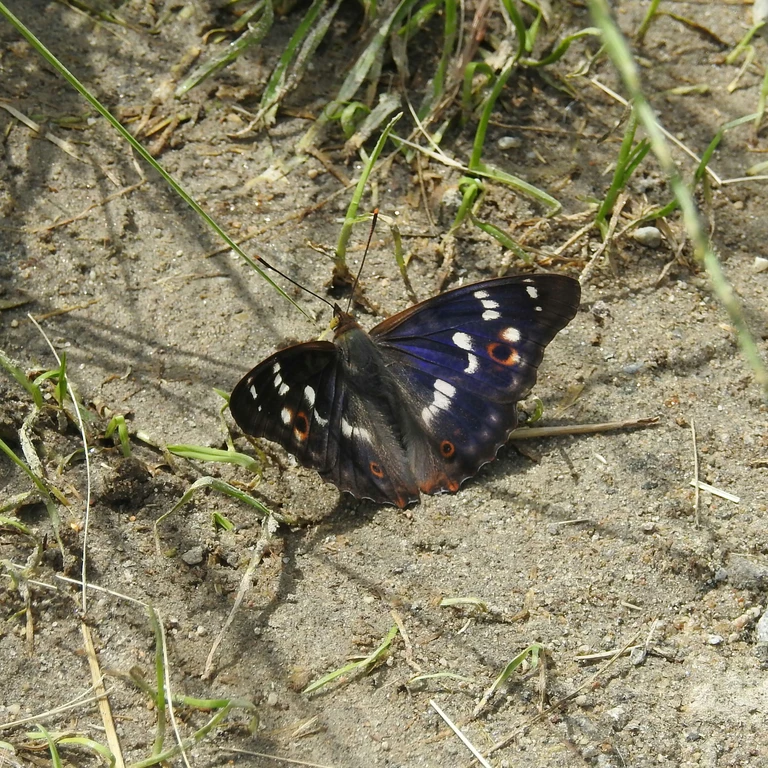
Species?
Apatura ilia
